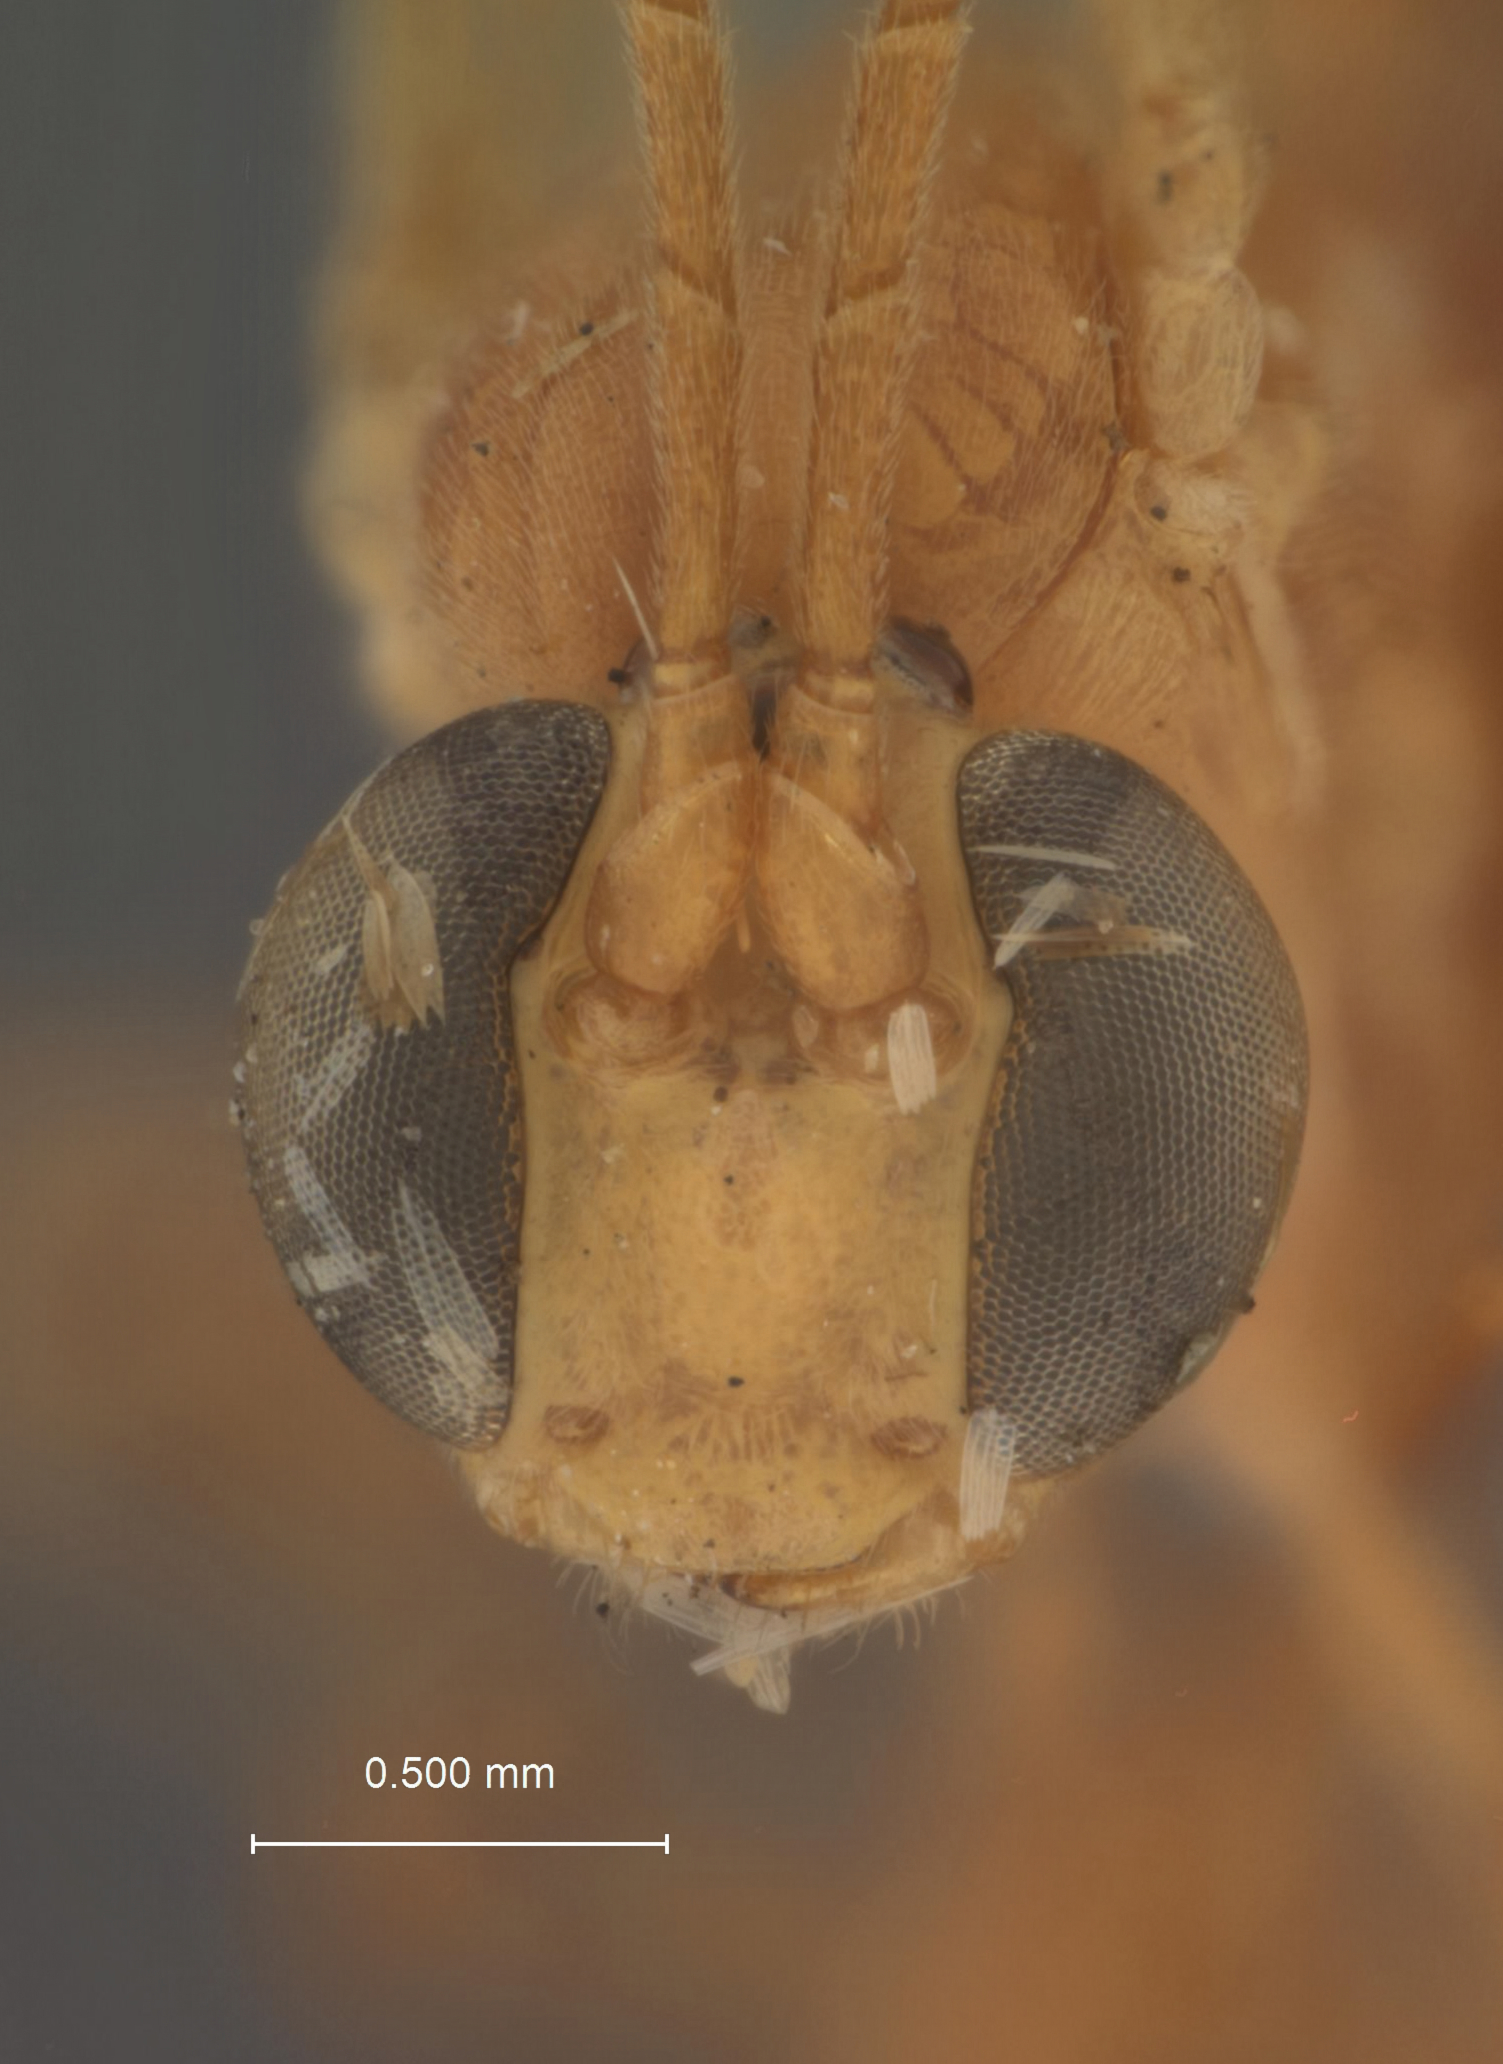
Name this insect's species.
Parabates monticola
